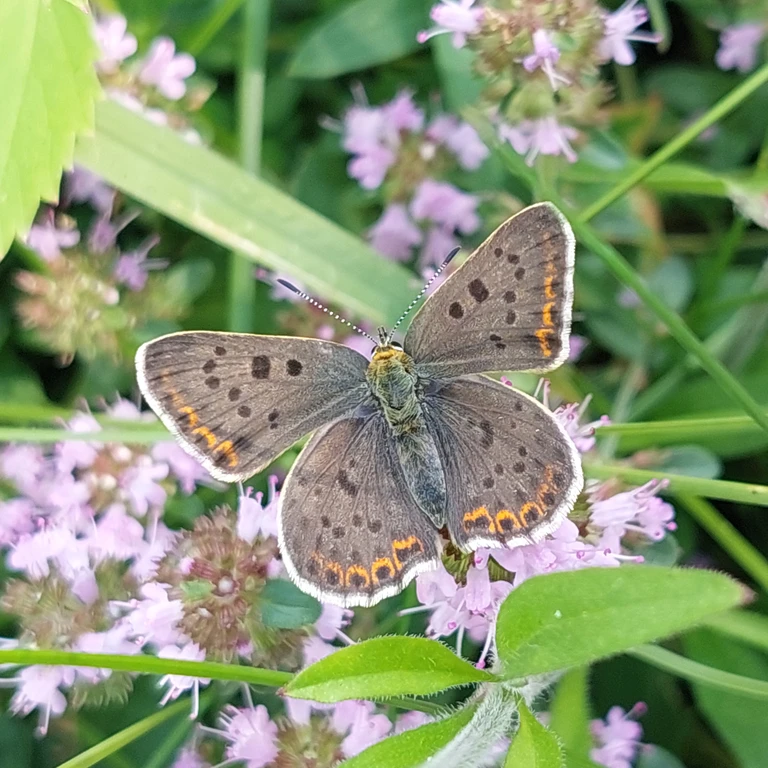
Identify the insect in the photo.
Lycaena tityrus (also Loweia tityrus)
